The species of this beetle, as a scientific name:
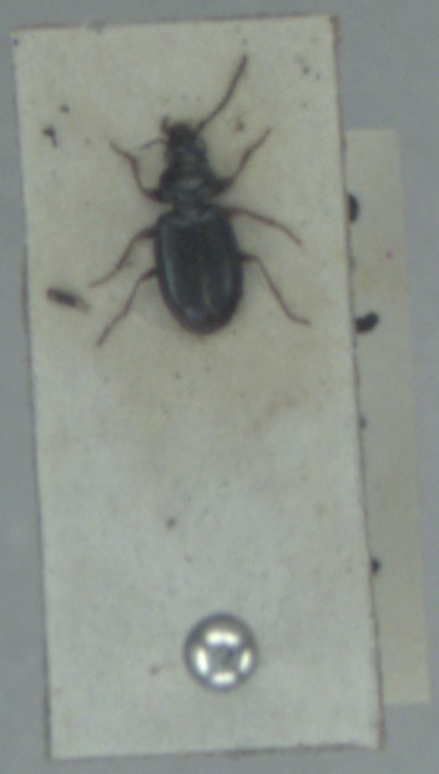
Bembidion guttula
